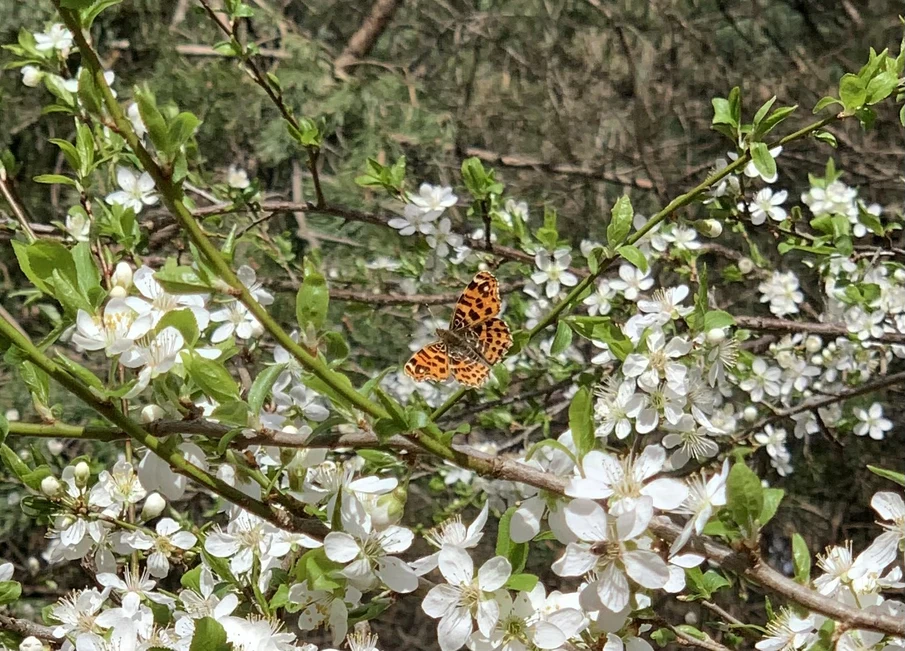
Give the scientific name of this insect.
Araschnia levana
